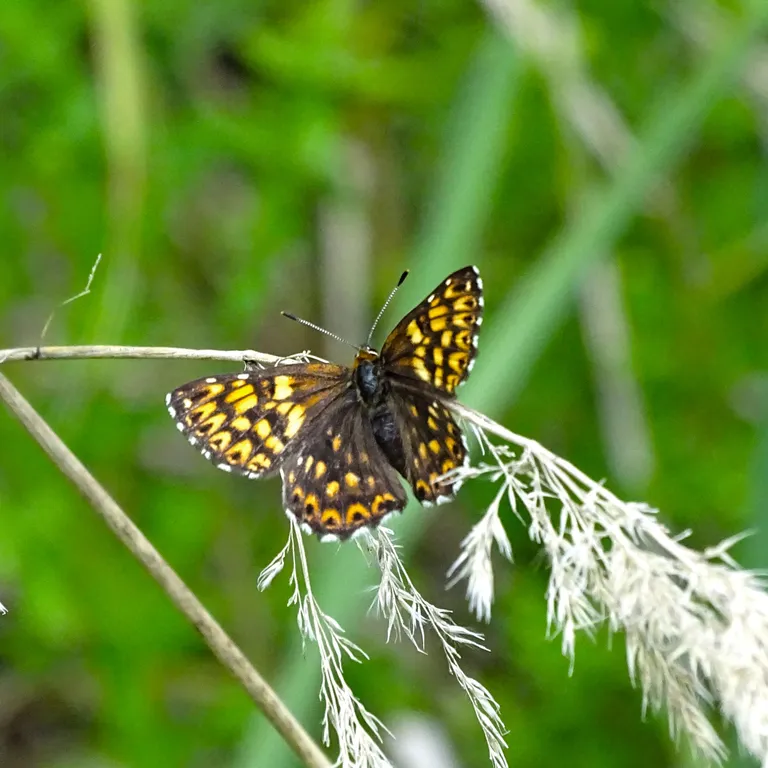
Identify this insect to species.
Hamearis lucina
